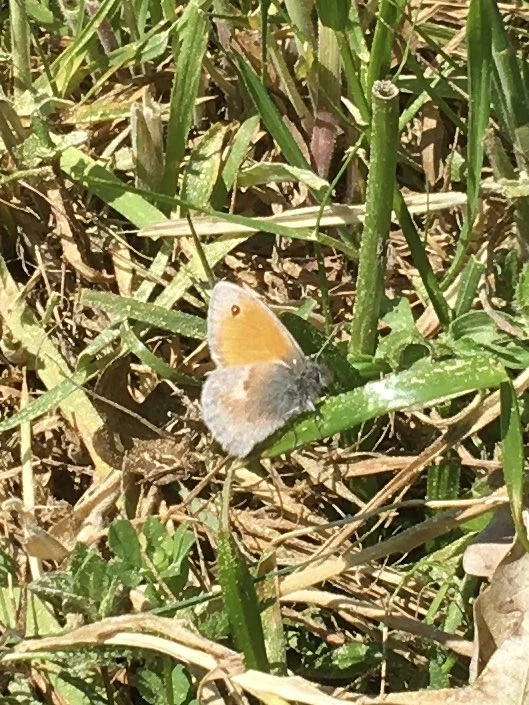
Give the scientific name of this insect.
Coenonympha pamphilus
